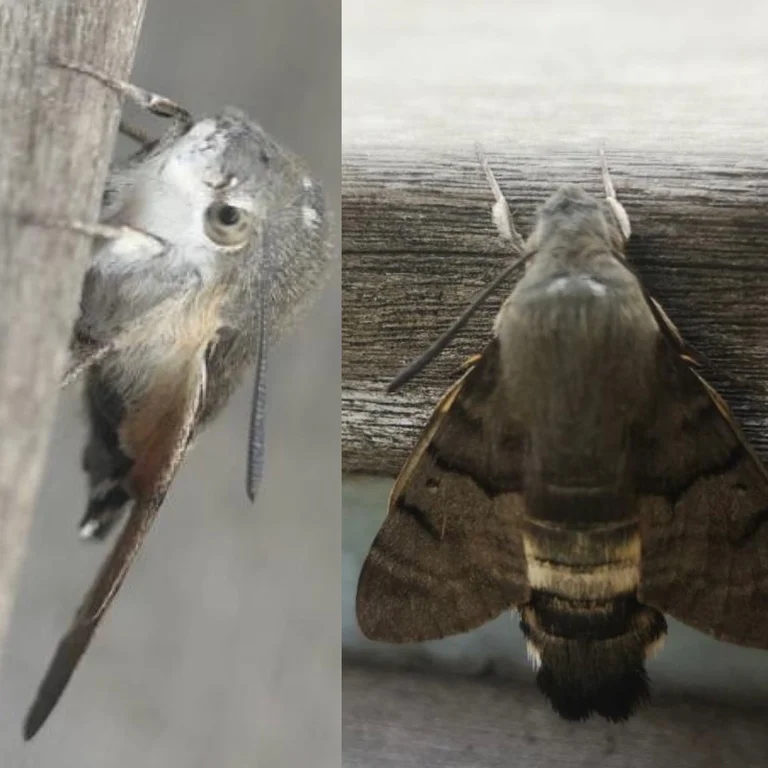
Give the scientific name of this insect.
Macroglossum stellatarum
